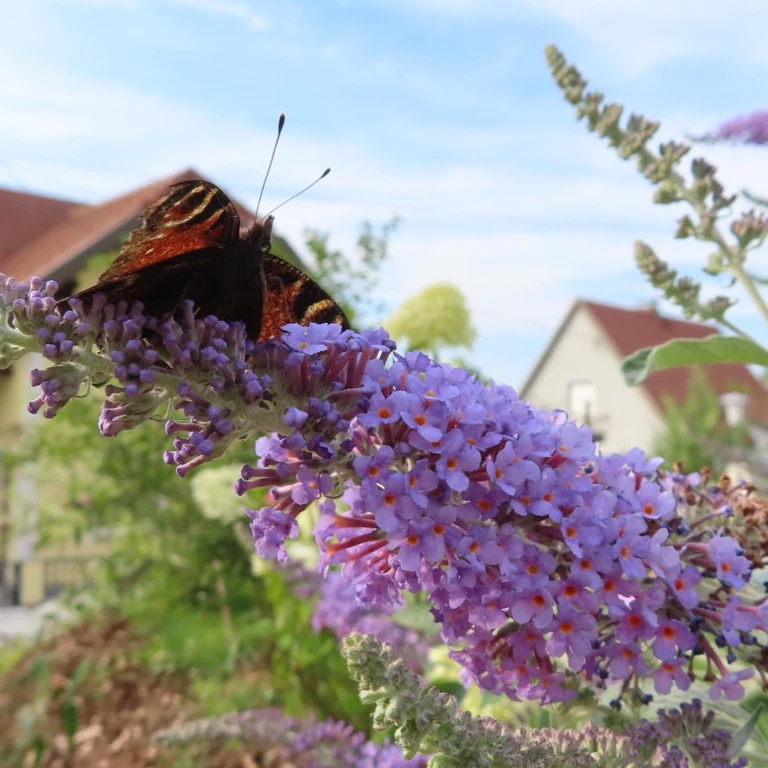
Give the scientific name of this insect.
Aglais io
